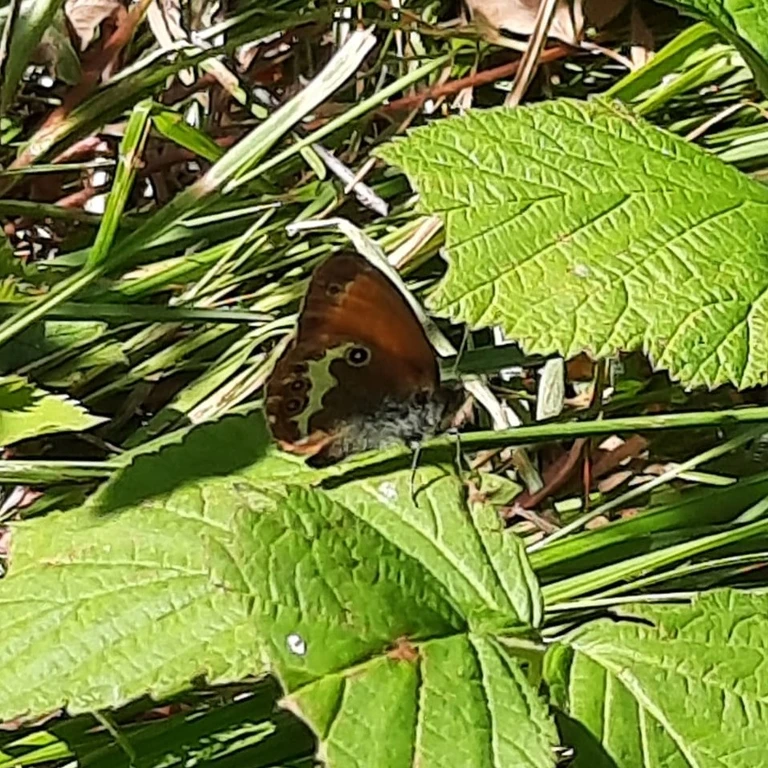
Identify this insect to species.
Coenonympha arcania
